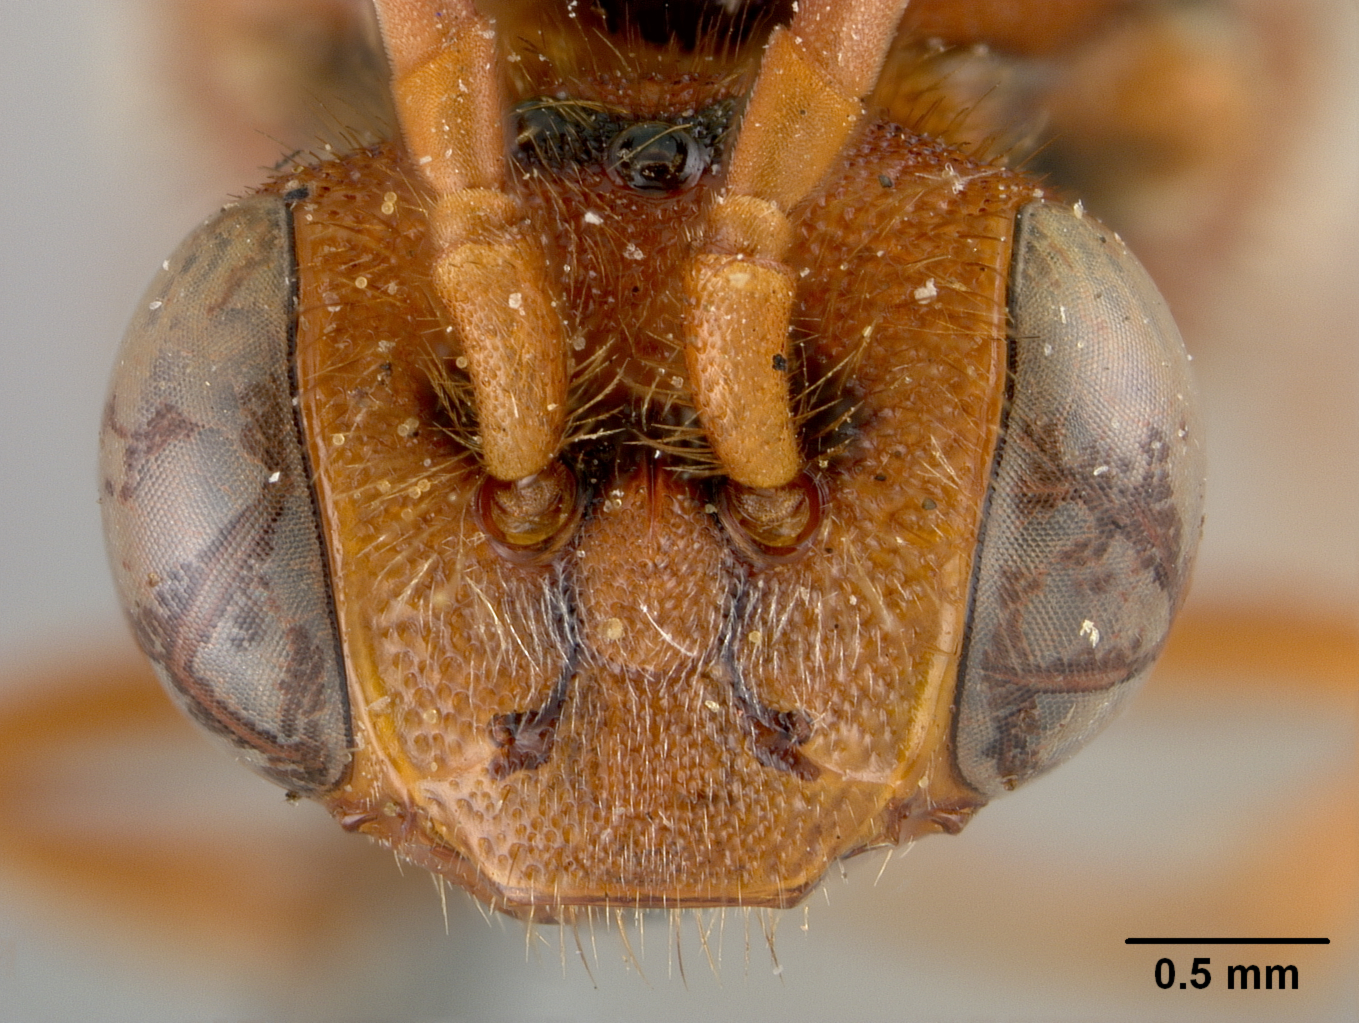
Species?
Nomada vallesina
